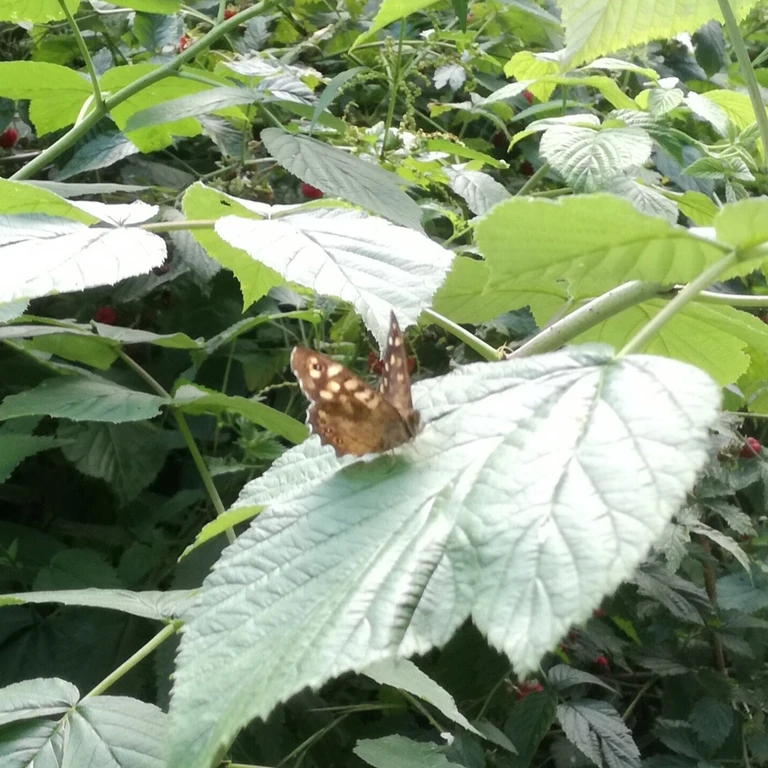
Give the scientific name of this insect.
Pararge aegeria
